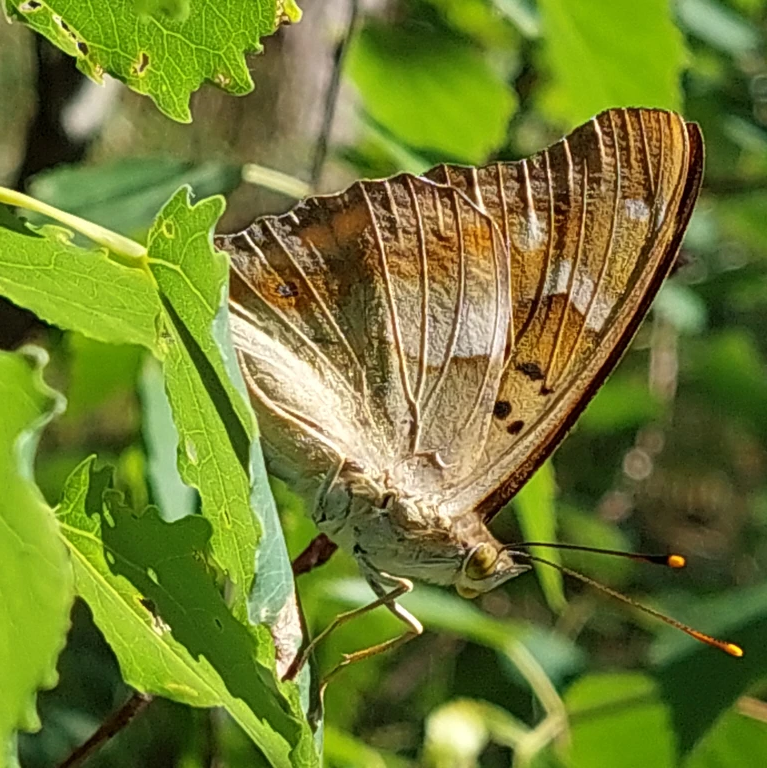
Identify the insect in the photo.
Apatura ilia
